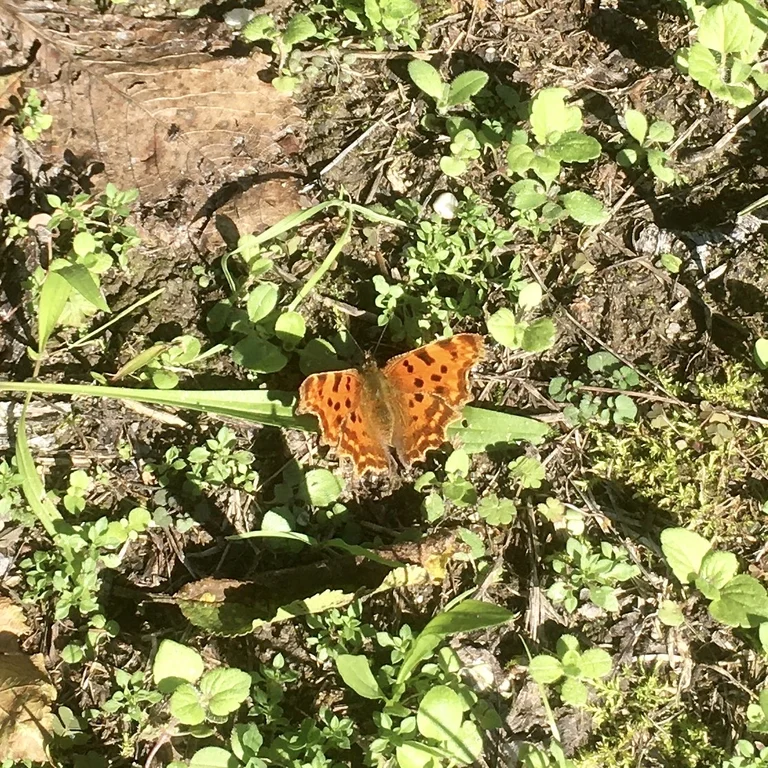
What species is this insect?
Polygonia c-album
